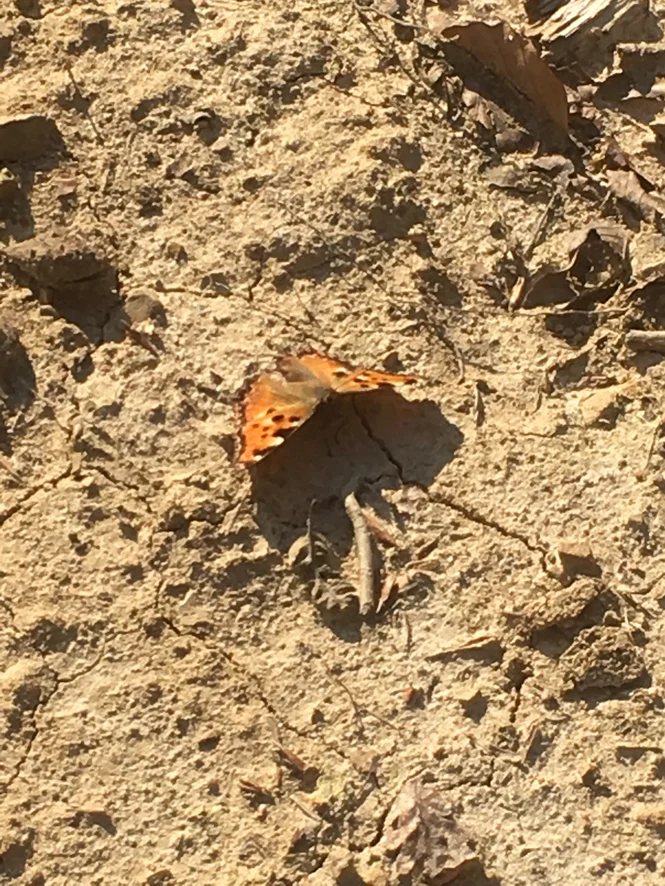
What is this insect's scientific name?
Nymphalis polychloros
